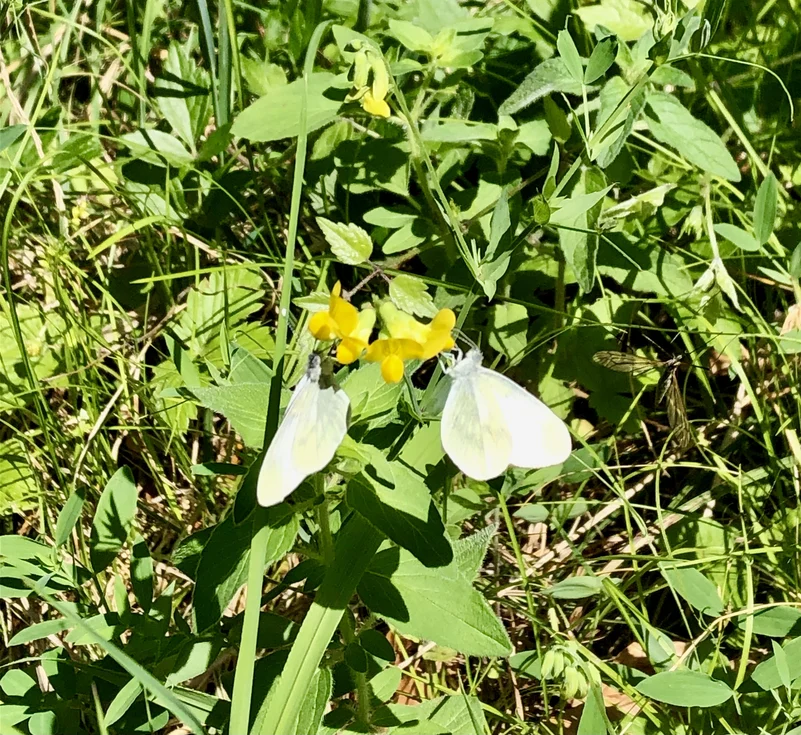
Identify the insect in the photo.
Leptidea sinapis/juvernica
